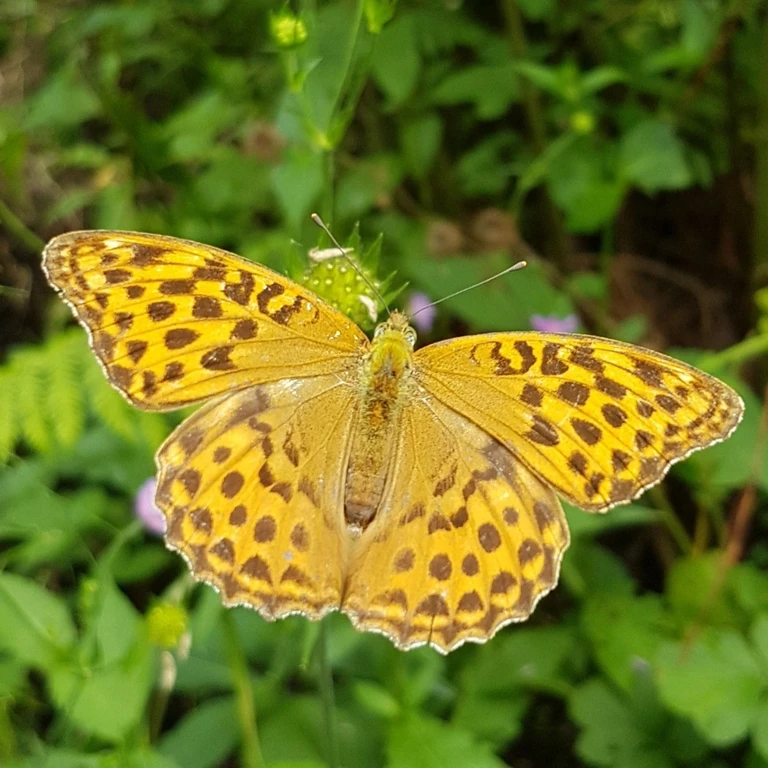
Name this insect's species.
Argynnis paphia
